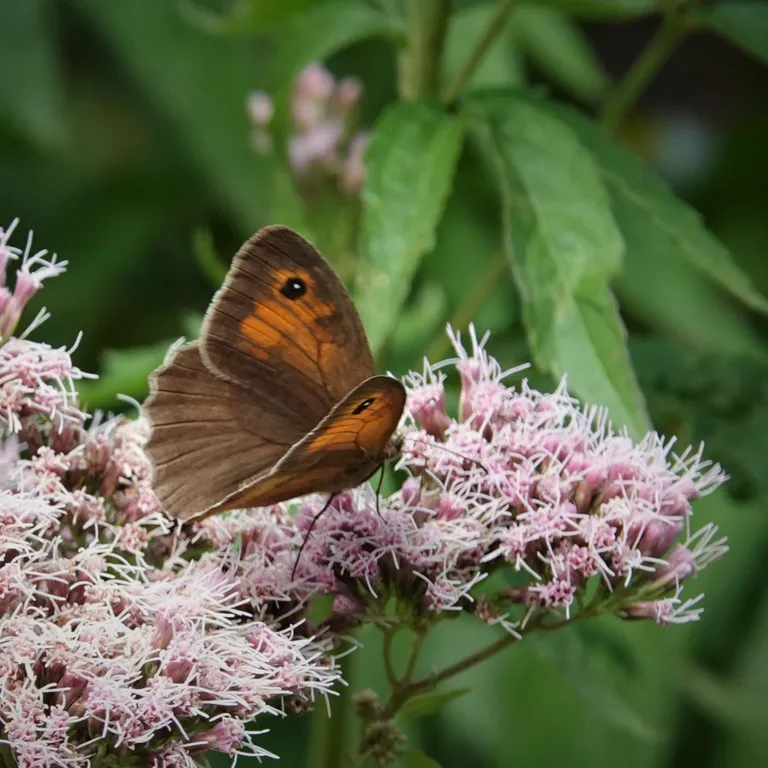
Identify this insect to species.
Maniola jurtina
